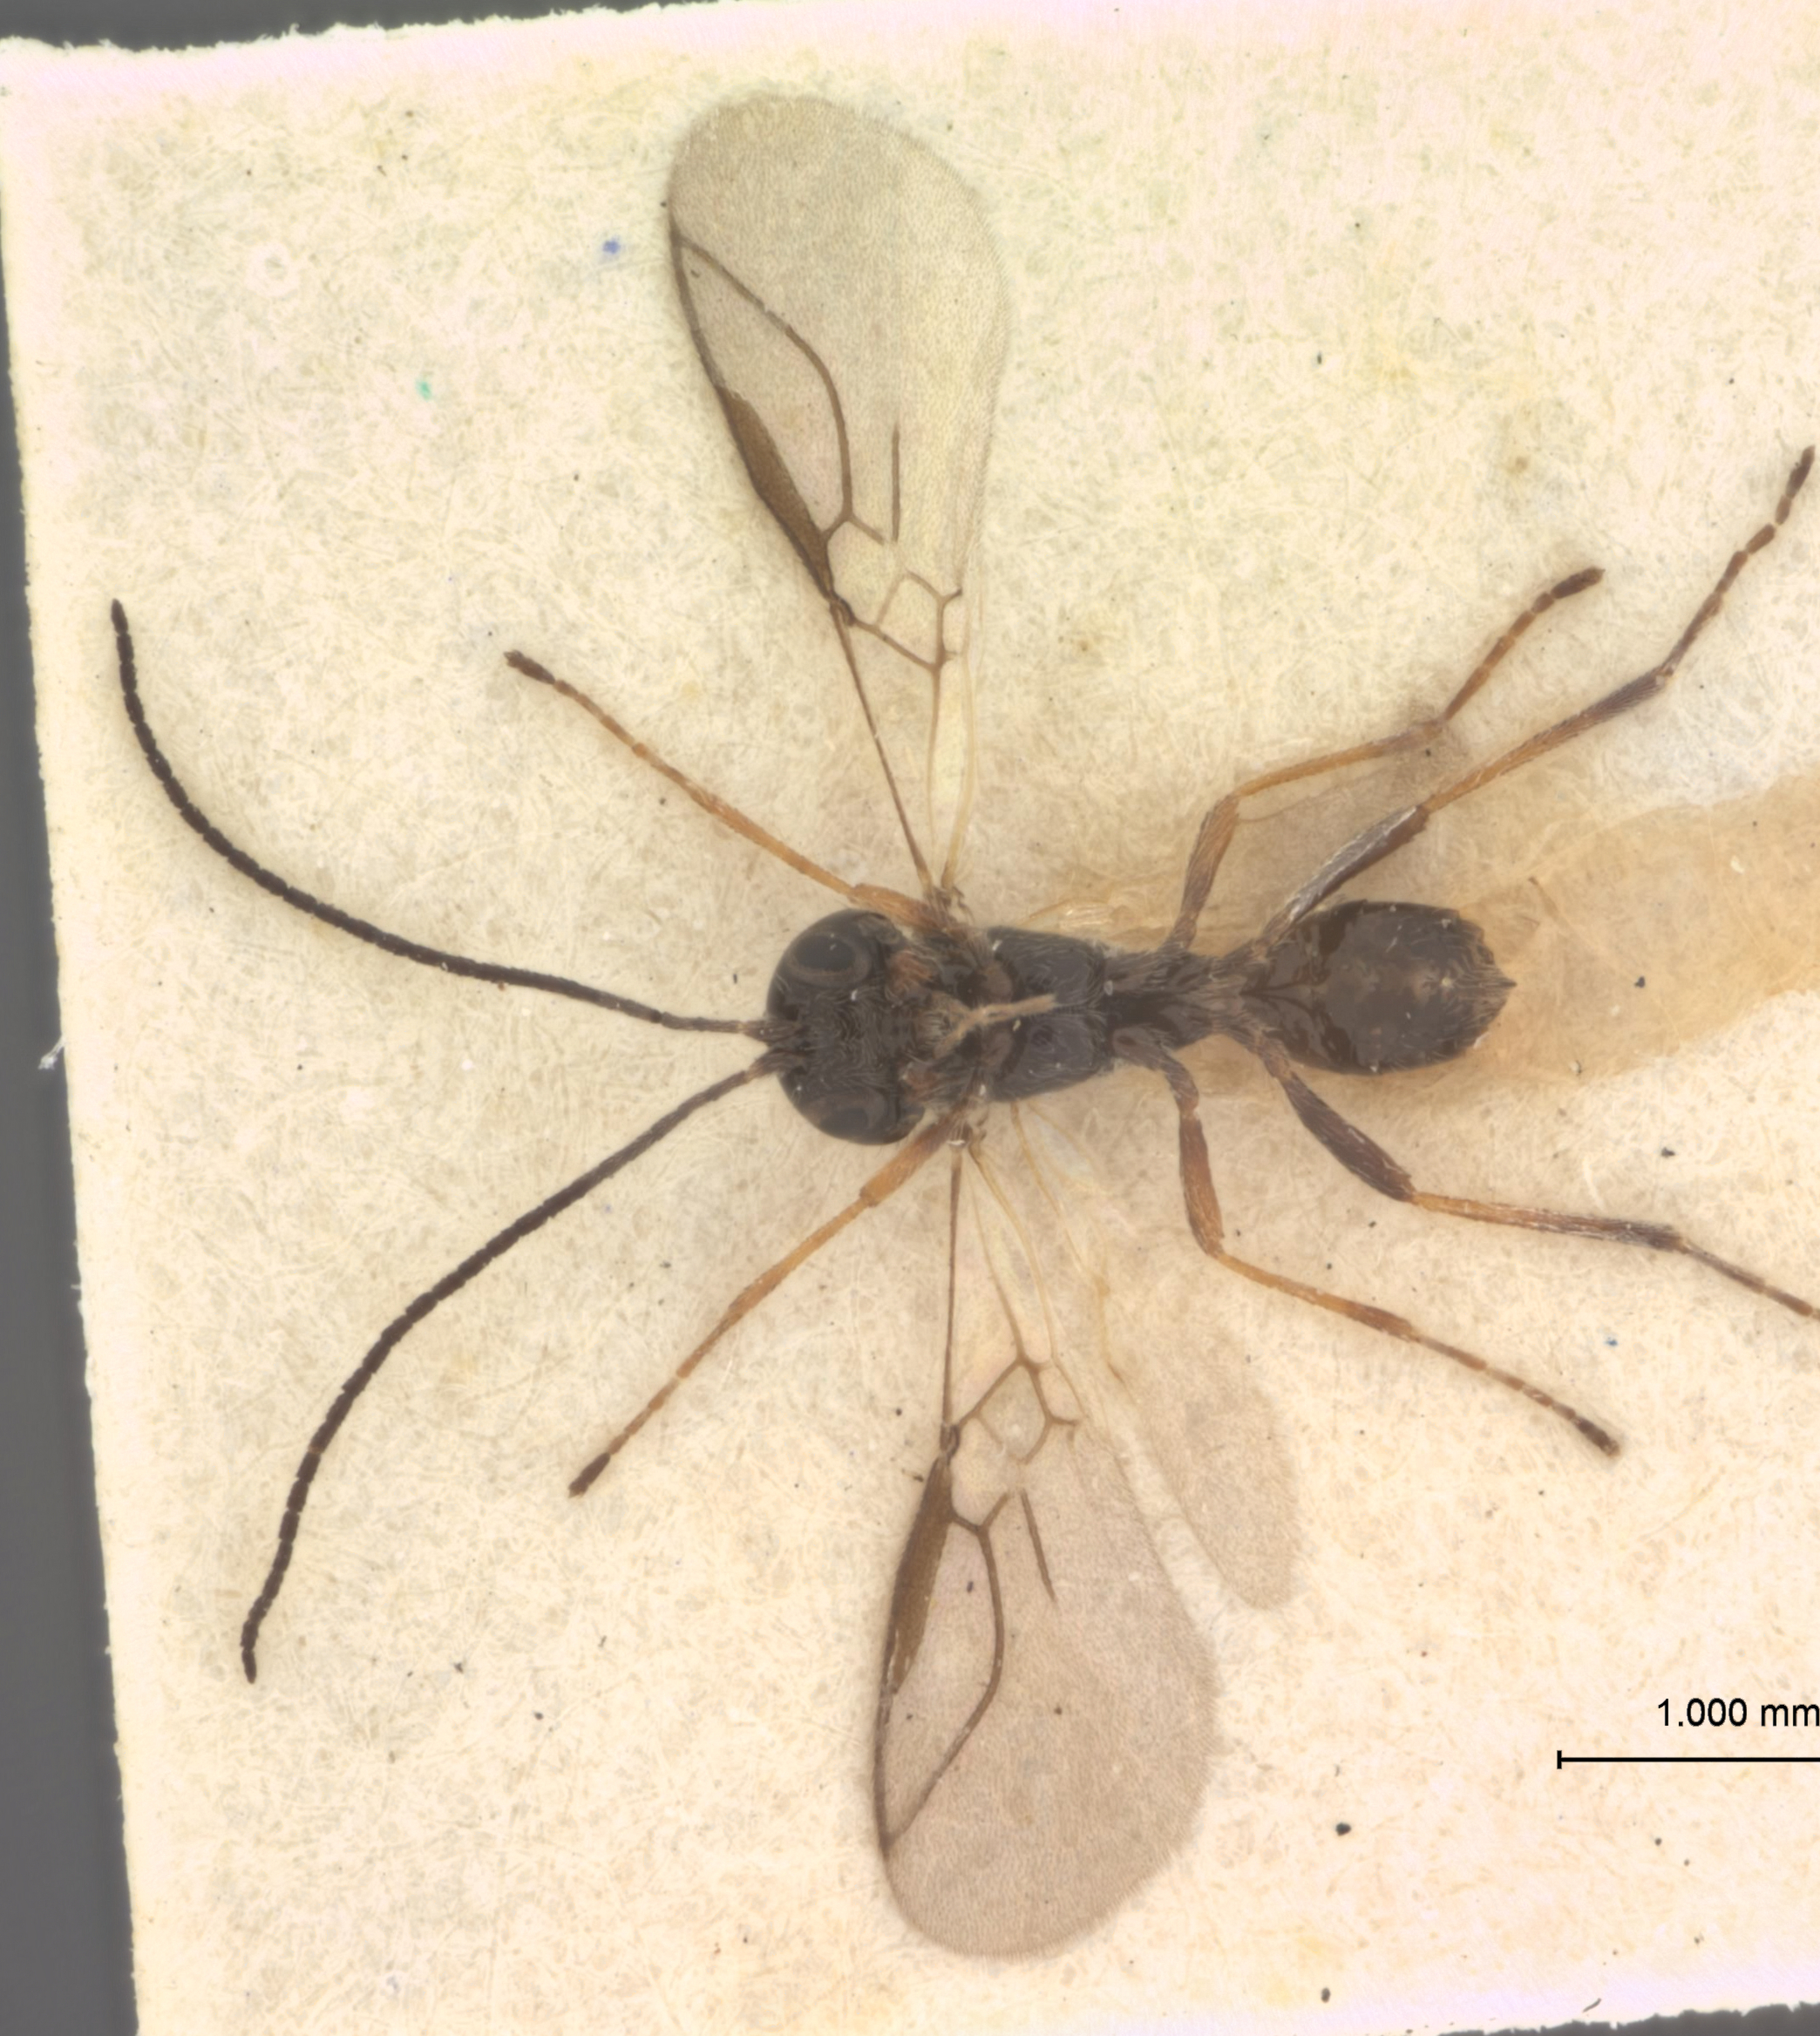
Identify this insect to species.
Dacnusa solstitialis
